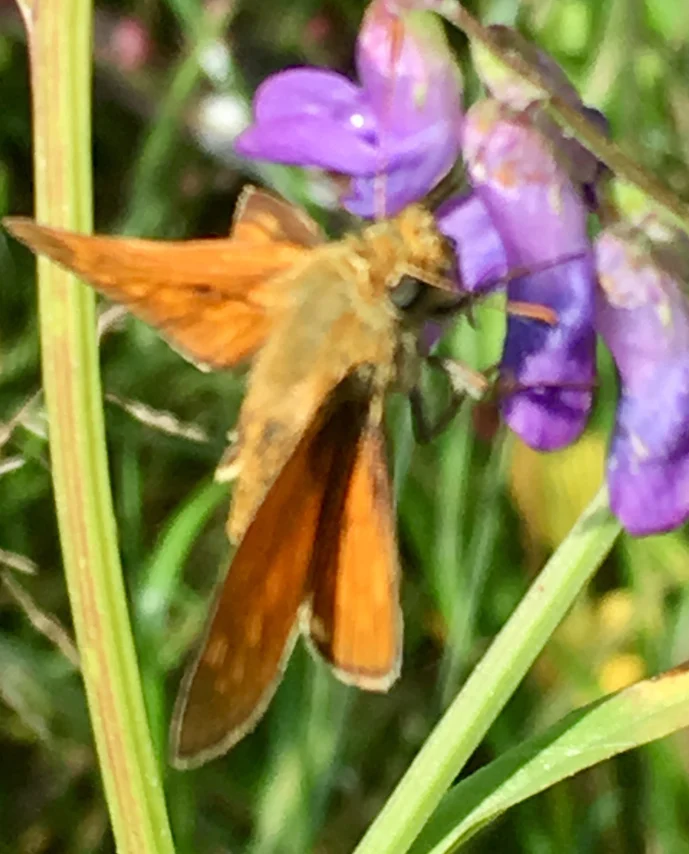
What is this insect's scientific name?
Ochlodes sylvanus (also Ochlodes venata)
